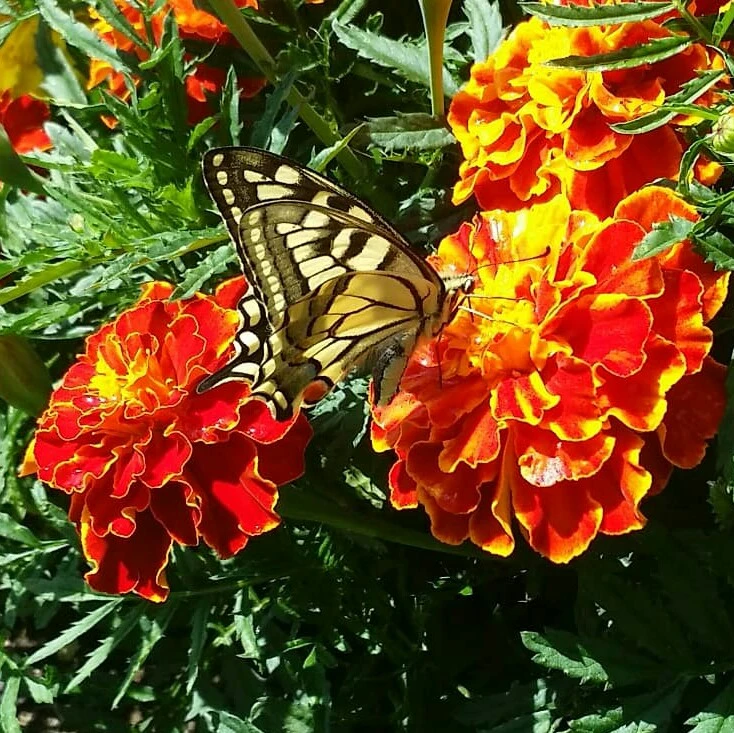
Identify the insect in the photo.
Papilio machaon
